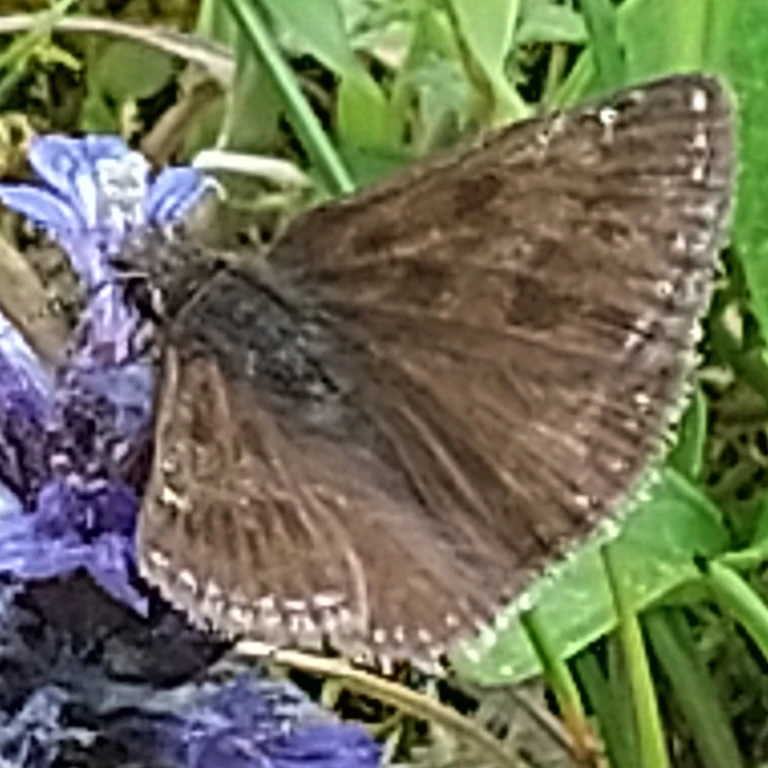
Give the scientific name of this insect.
Erynnis tages
